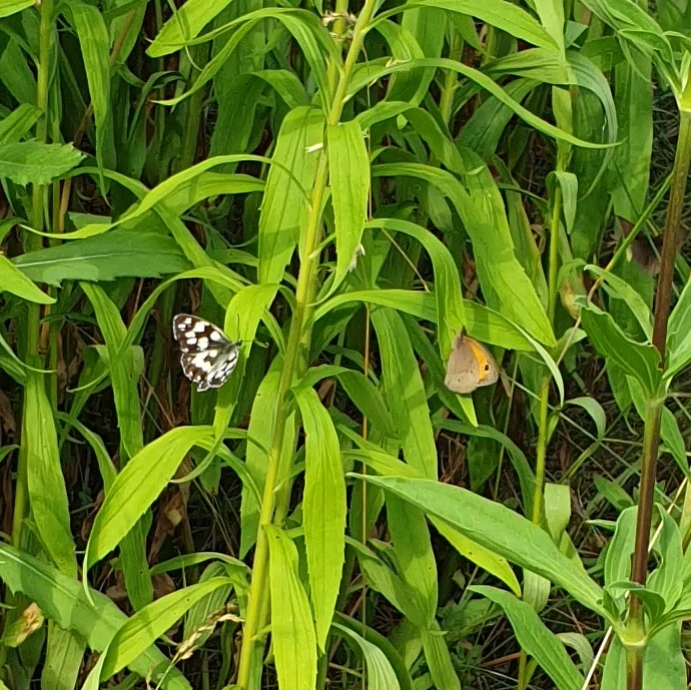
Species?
Melanargia galathea
